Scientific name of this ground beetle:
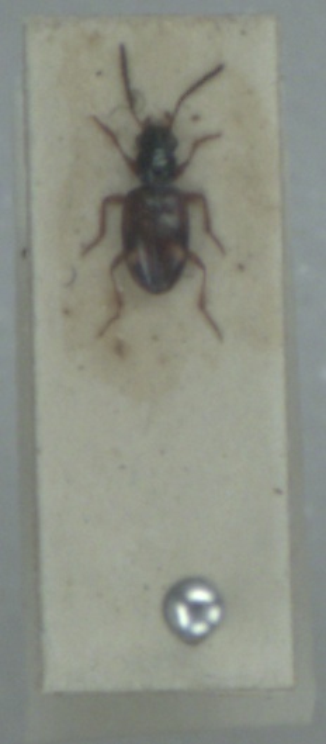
Bembidion articulatum
